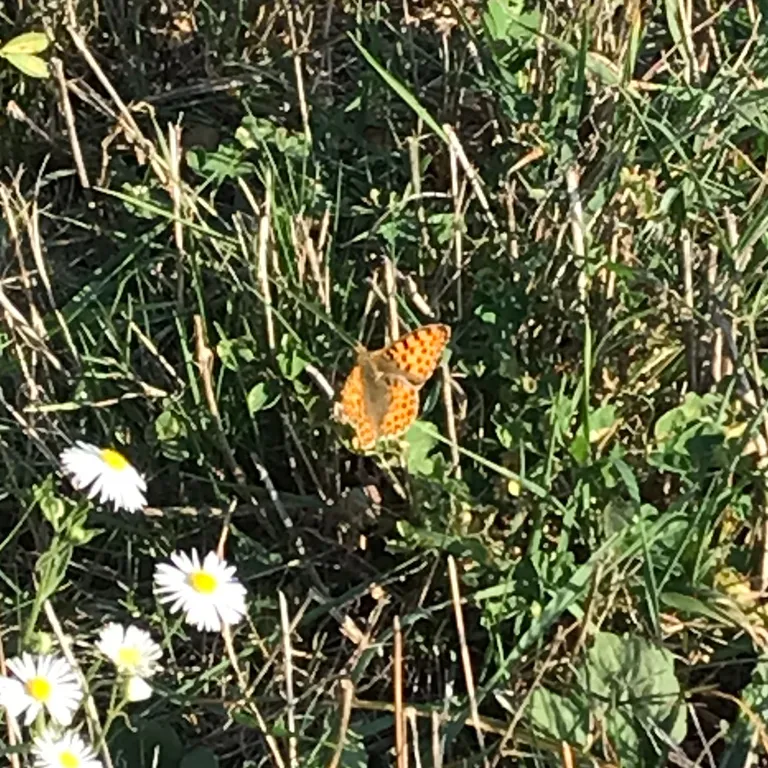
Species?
Issoria lathonia
